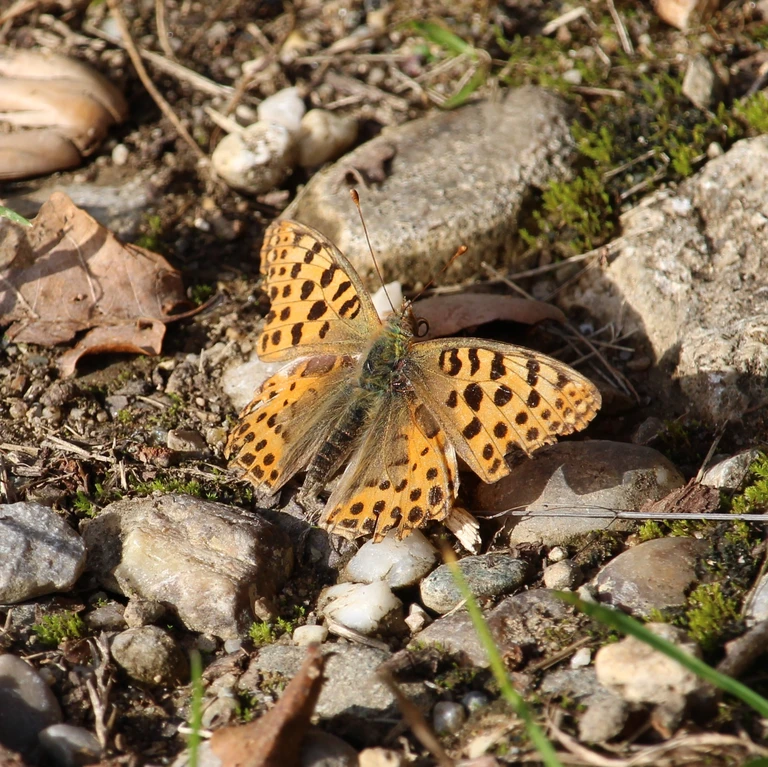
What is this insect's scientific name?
Issoria lathonia
